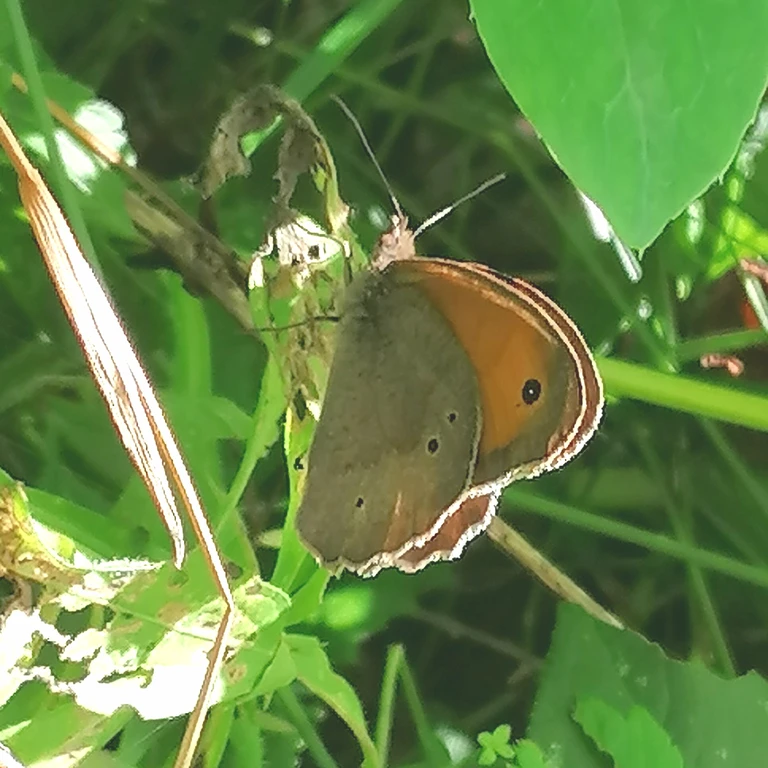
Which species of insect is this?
Maniola jurtina
